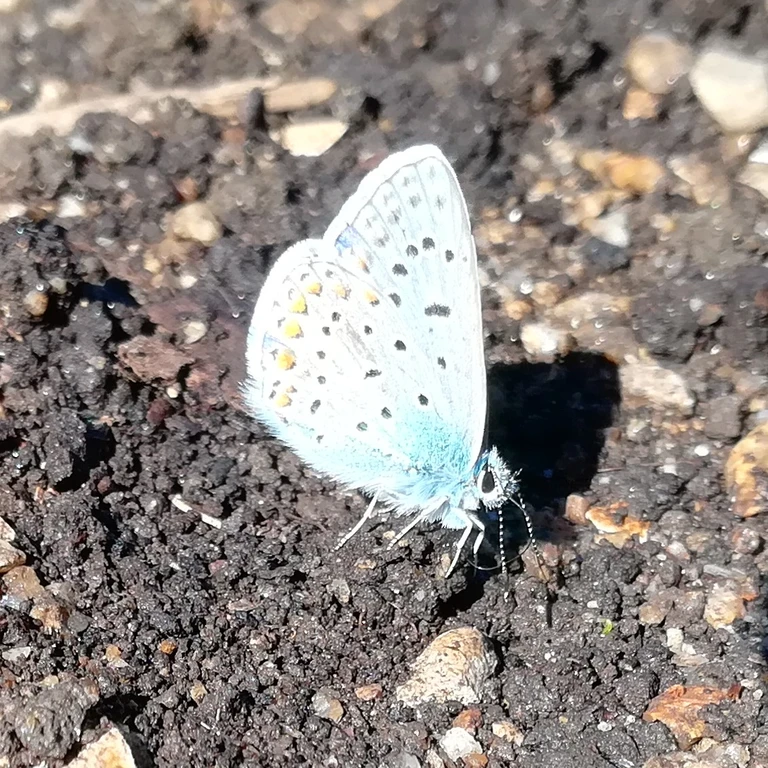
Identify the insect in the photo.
Polyommatus icarus
